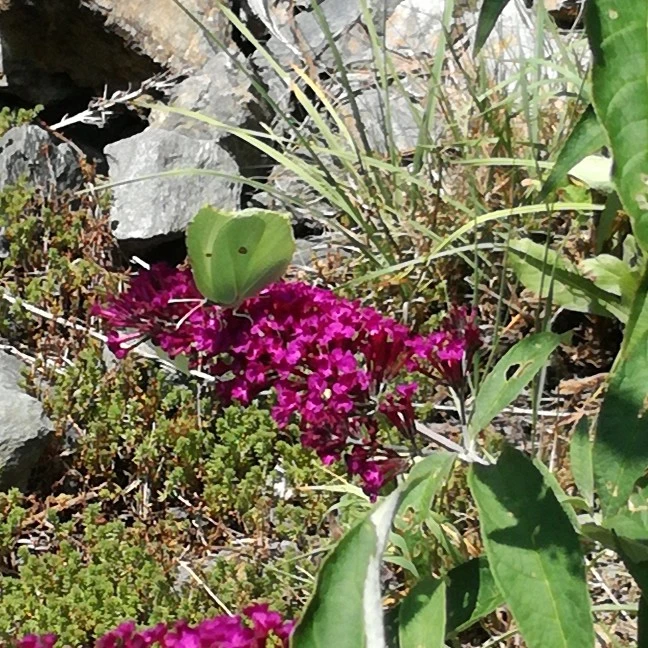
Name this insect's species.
Gonepteryx rhamni
